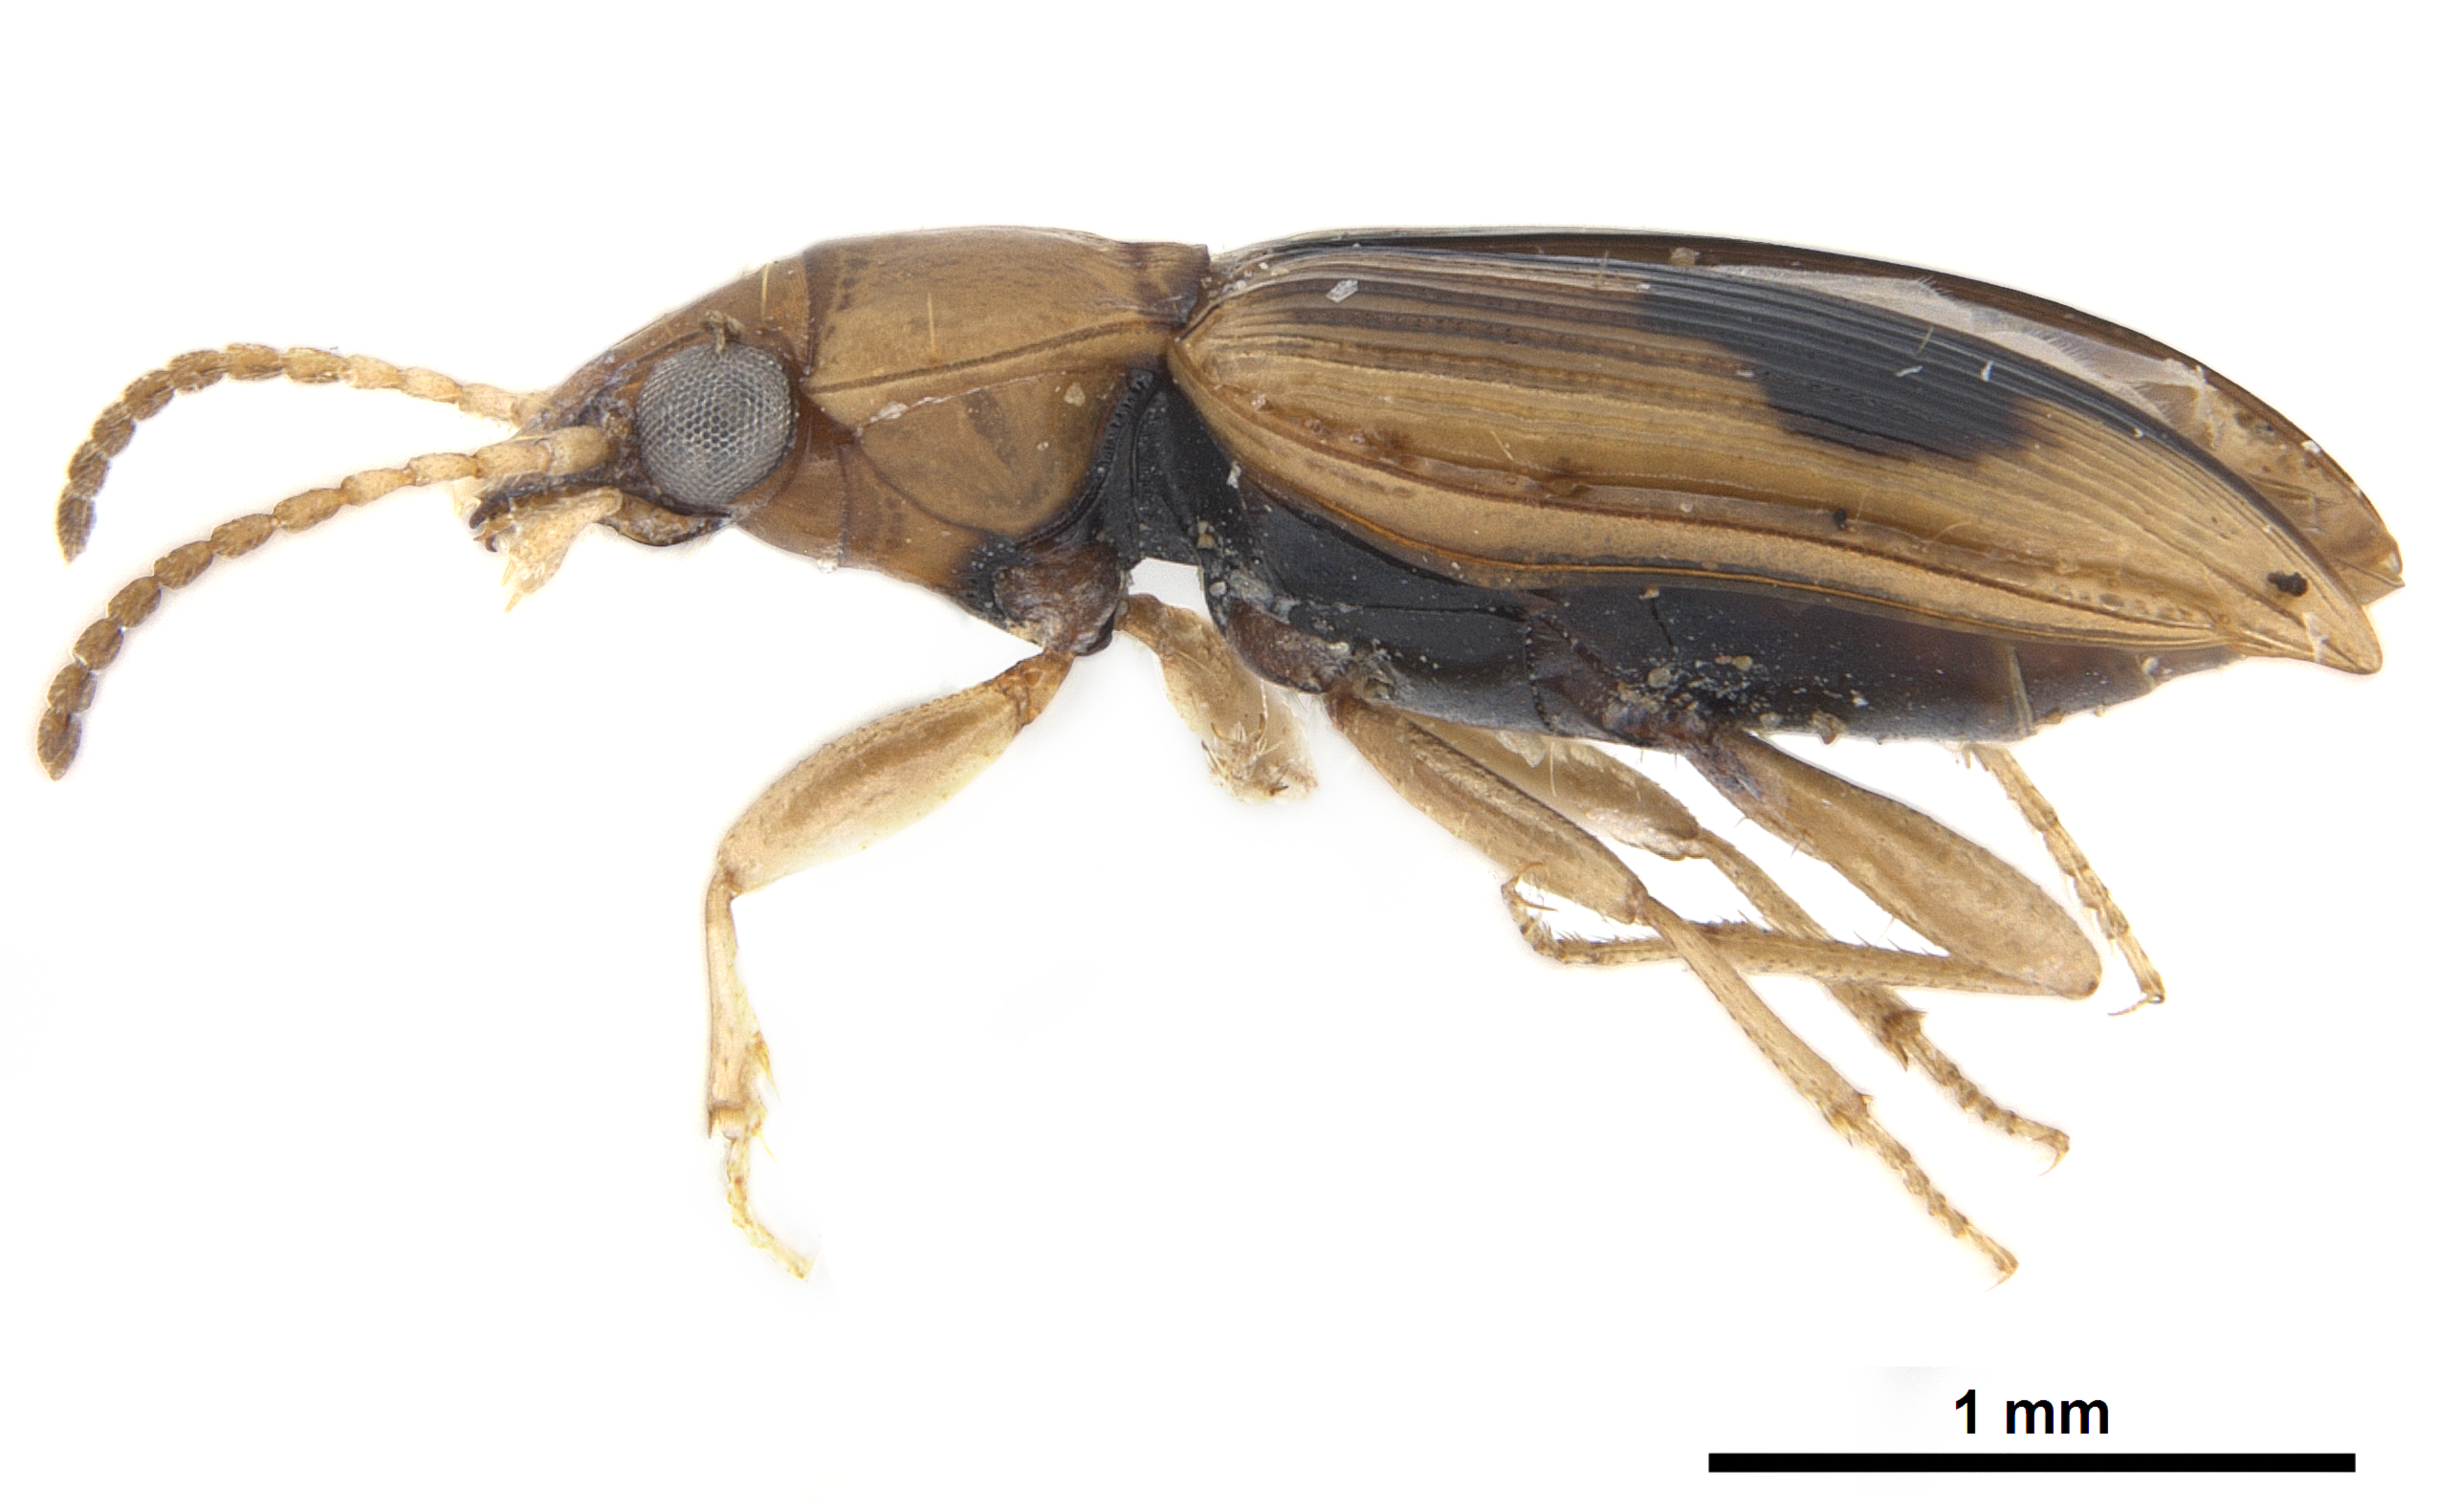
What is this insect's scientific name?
Pericompsus rorschachinus
